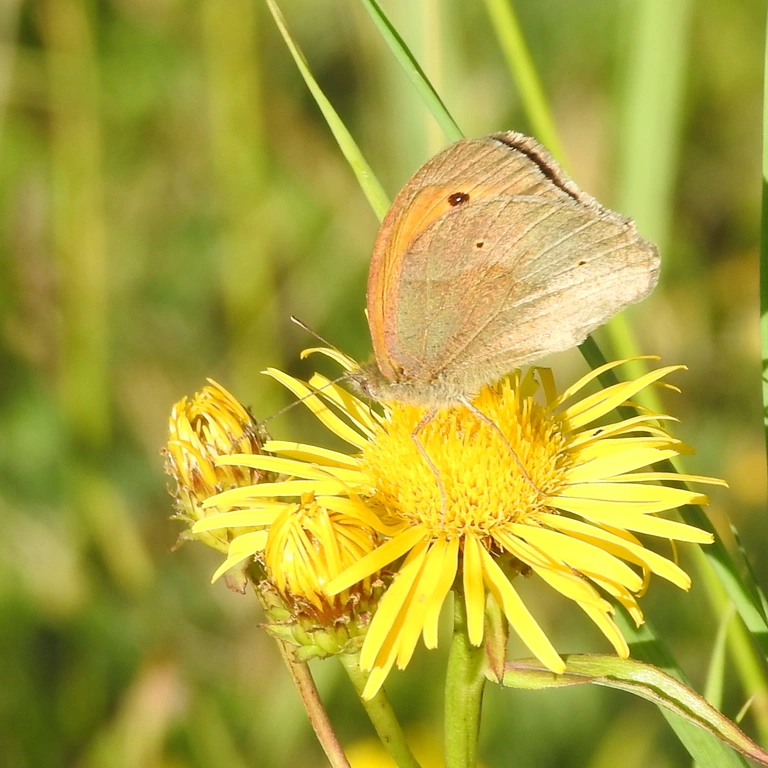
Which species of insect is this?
Maniola jurtina
